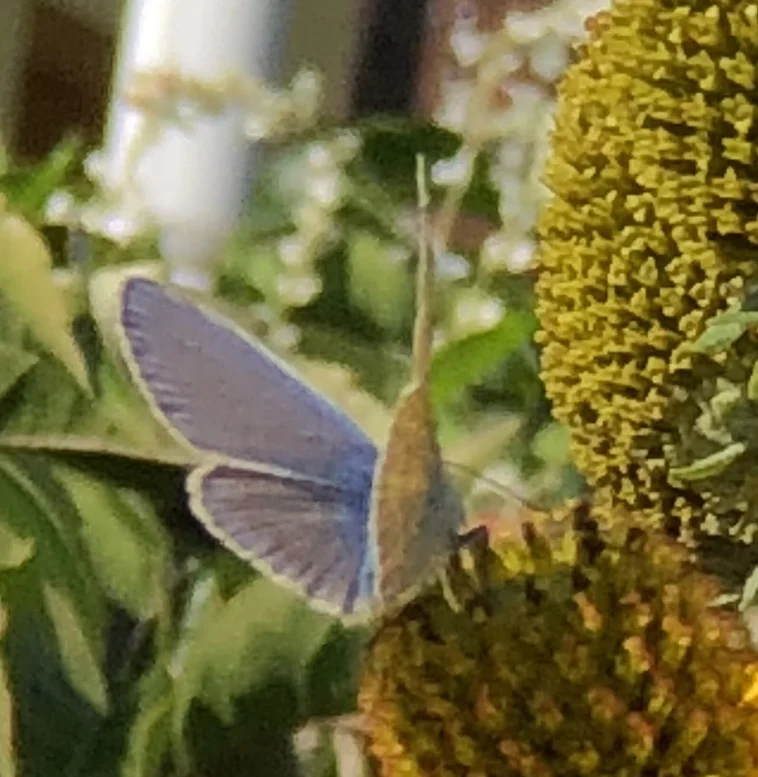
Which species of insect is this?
Polyommatus icarus
